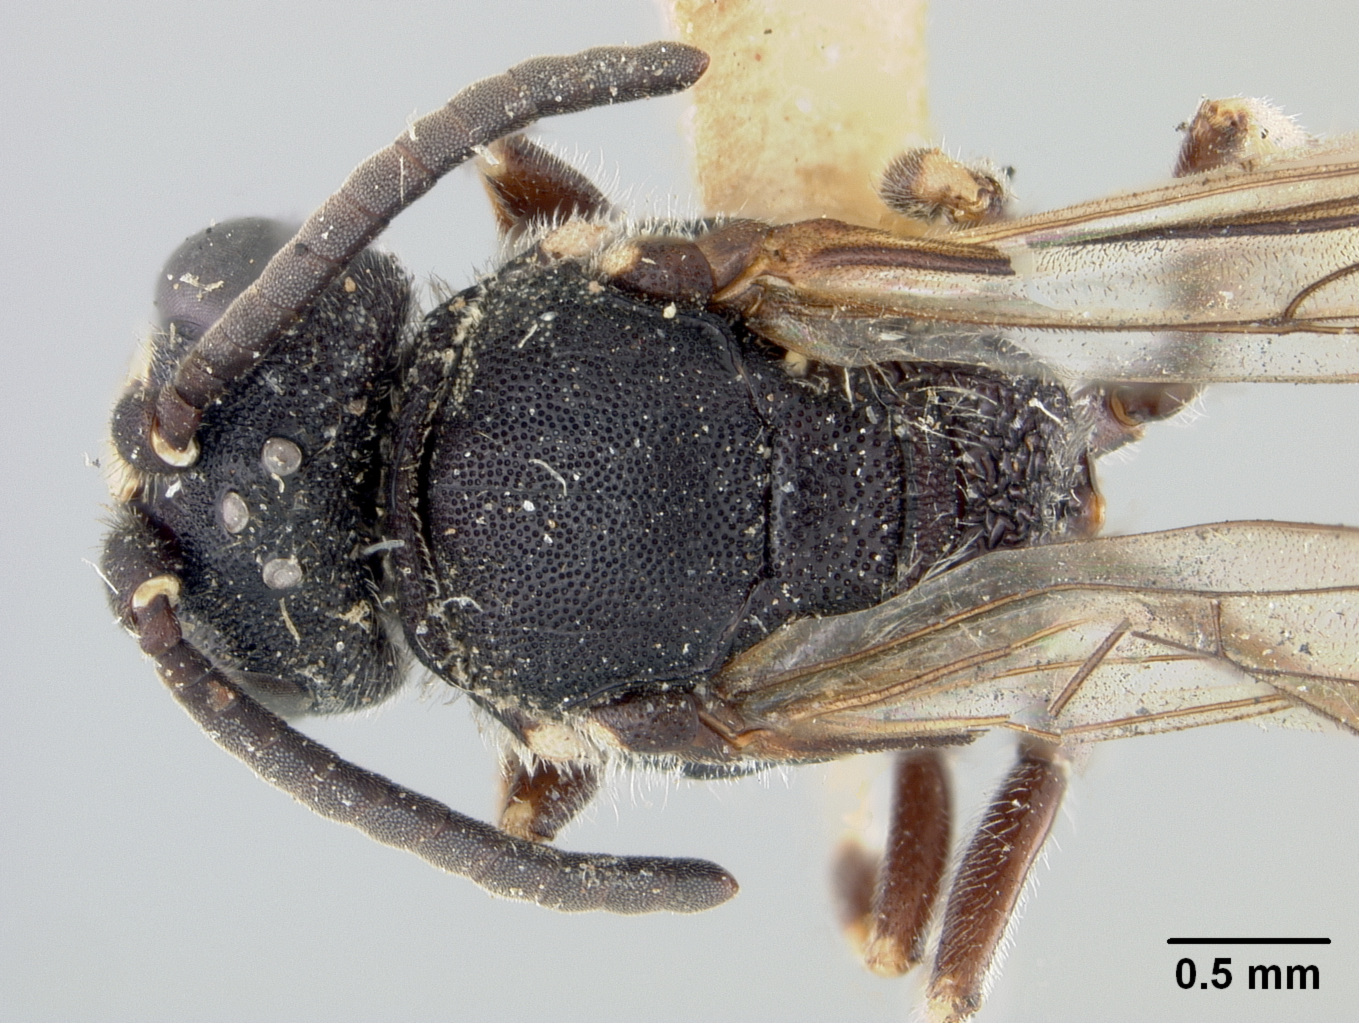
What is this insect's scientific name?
Prosopis tridens
